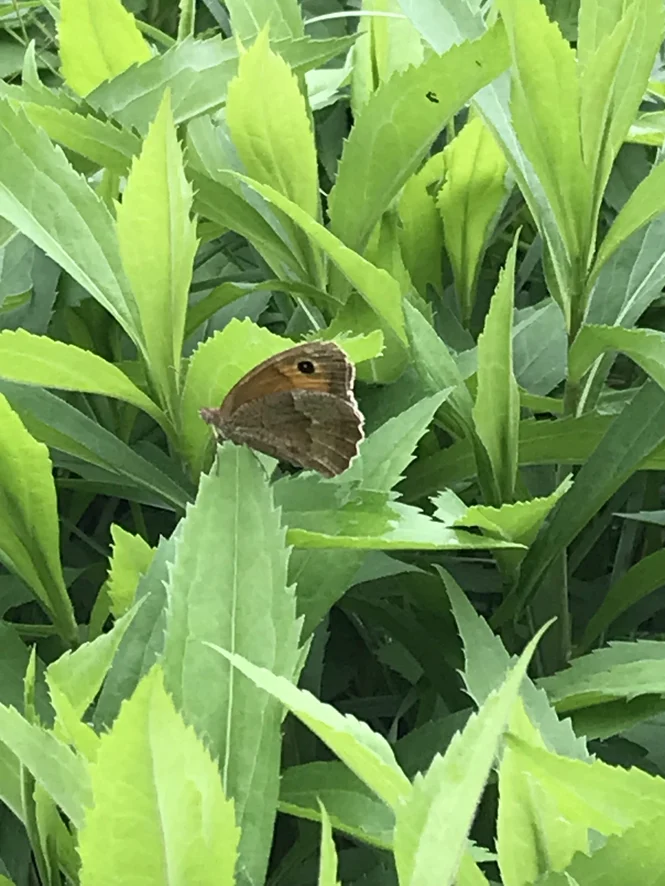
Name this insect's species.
Maniola jurtina
